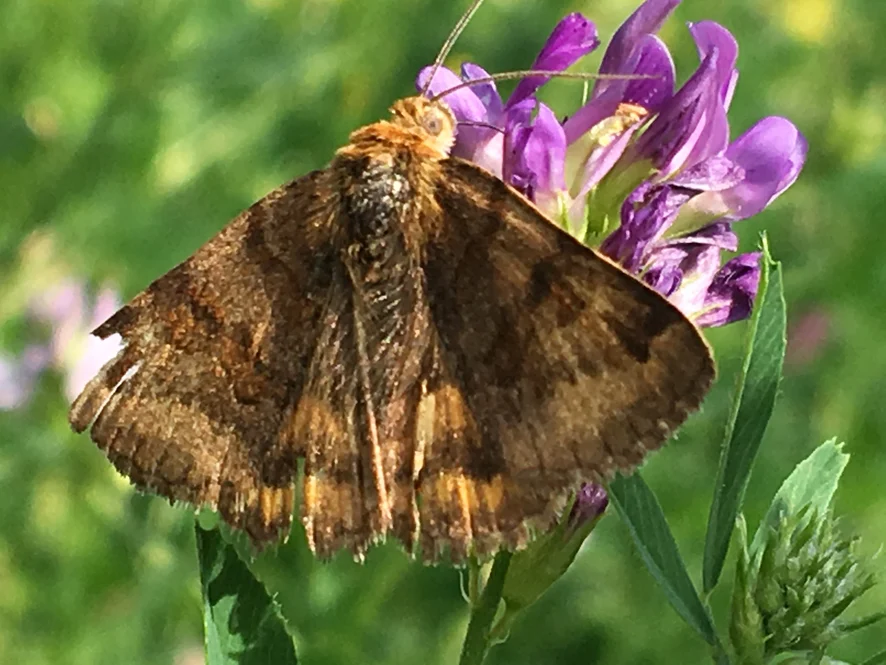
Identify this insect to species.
Euclidia glyphica
